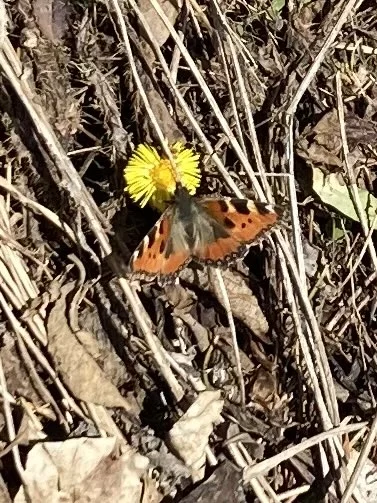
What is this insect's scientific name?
Aglais urticae
